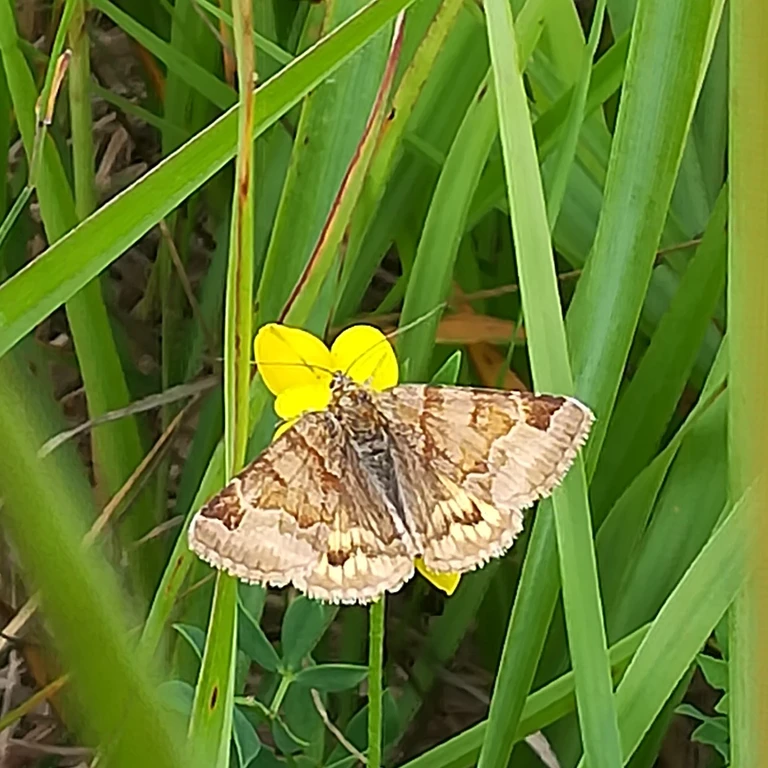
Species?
Euclidia glyphica
